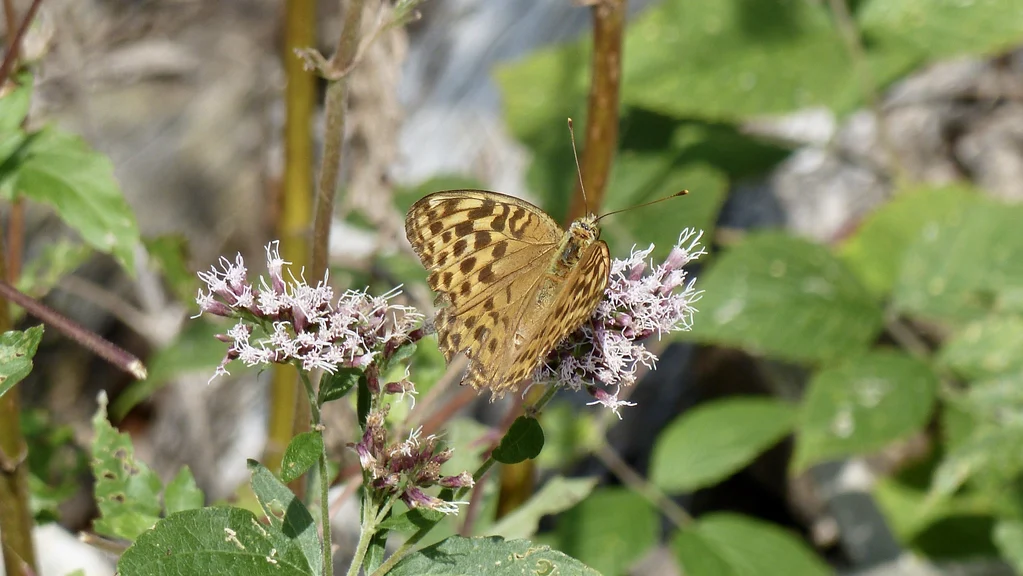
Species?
Argynnis paphia
